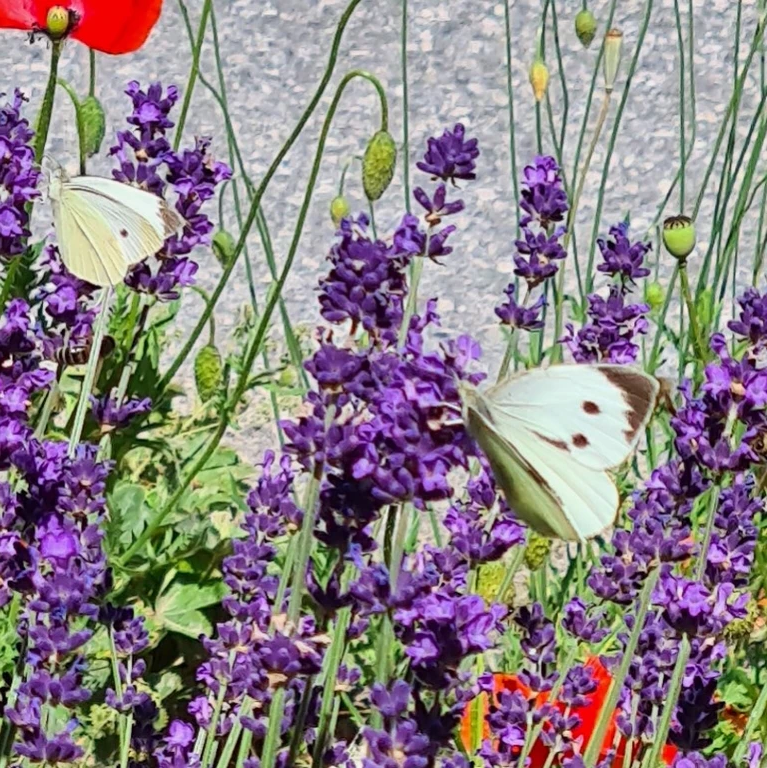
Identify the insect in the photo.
Pieris brassicae
